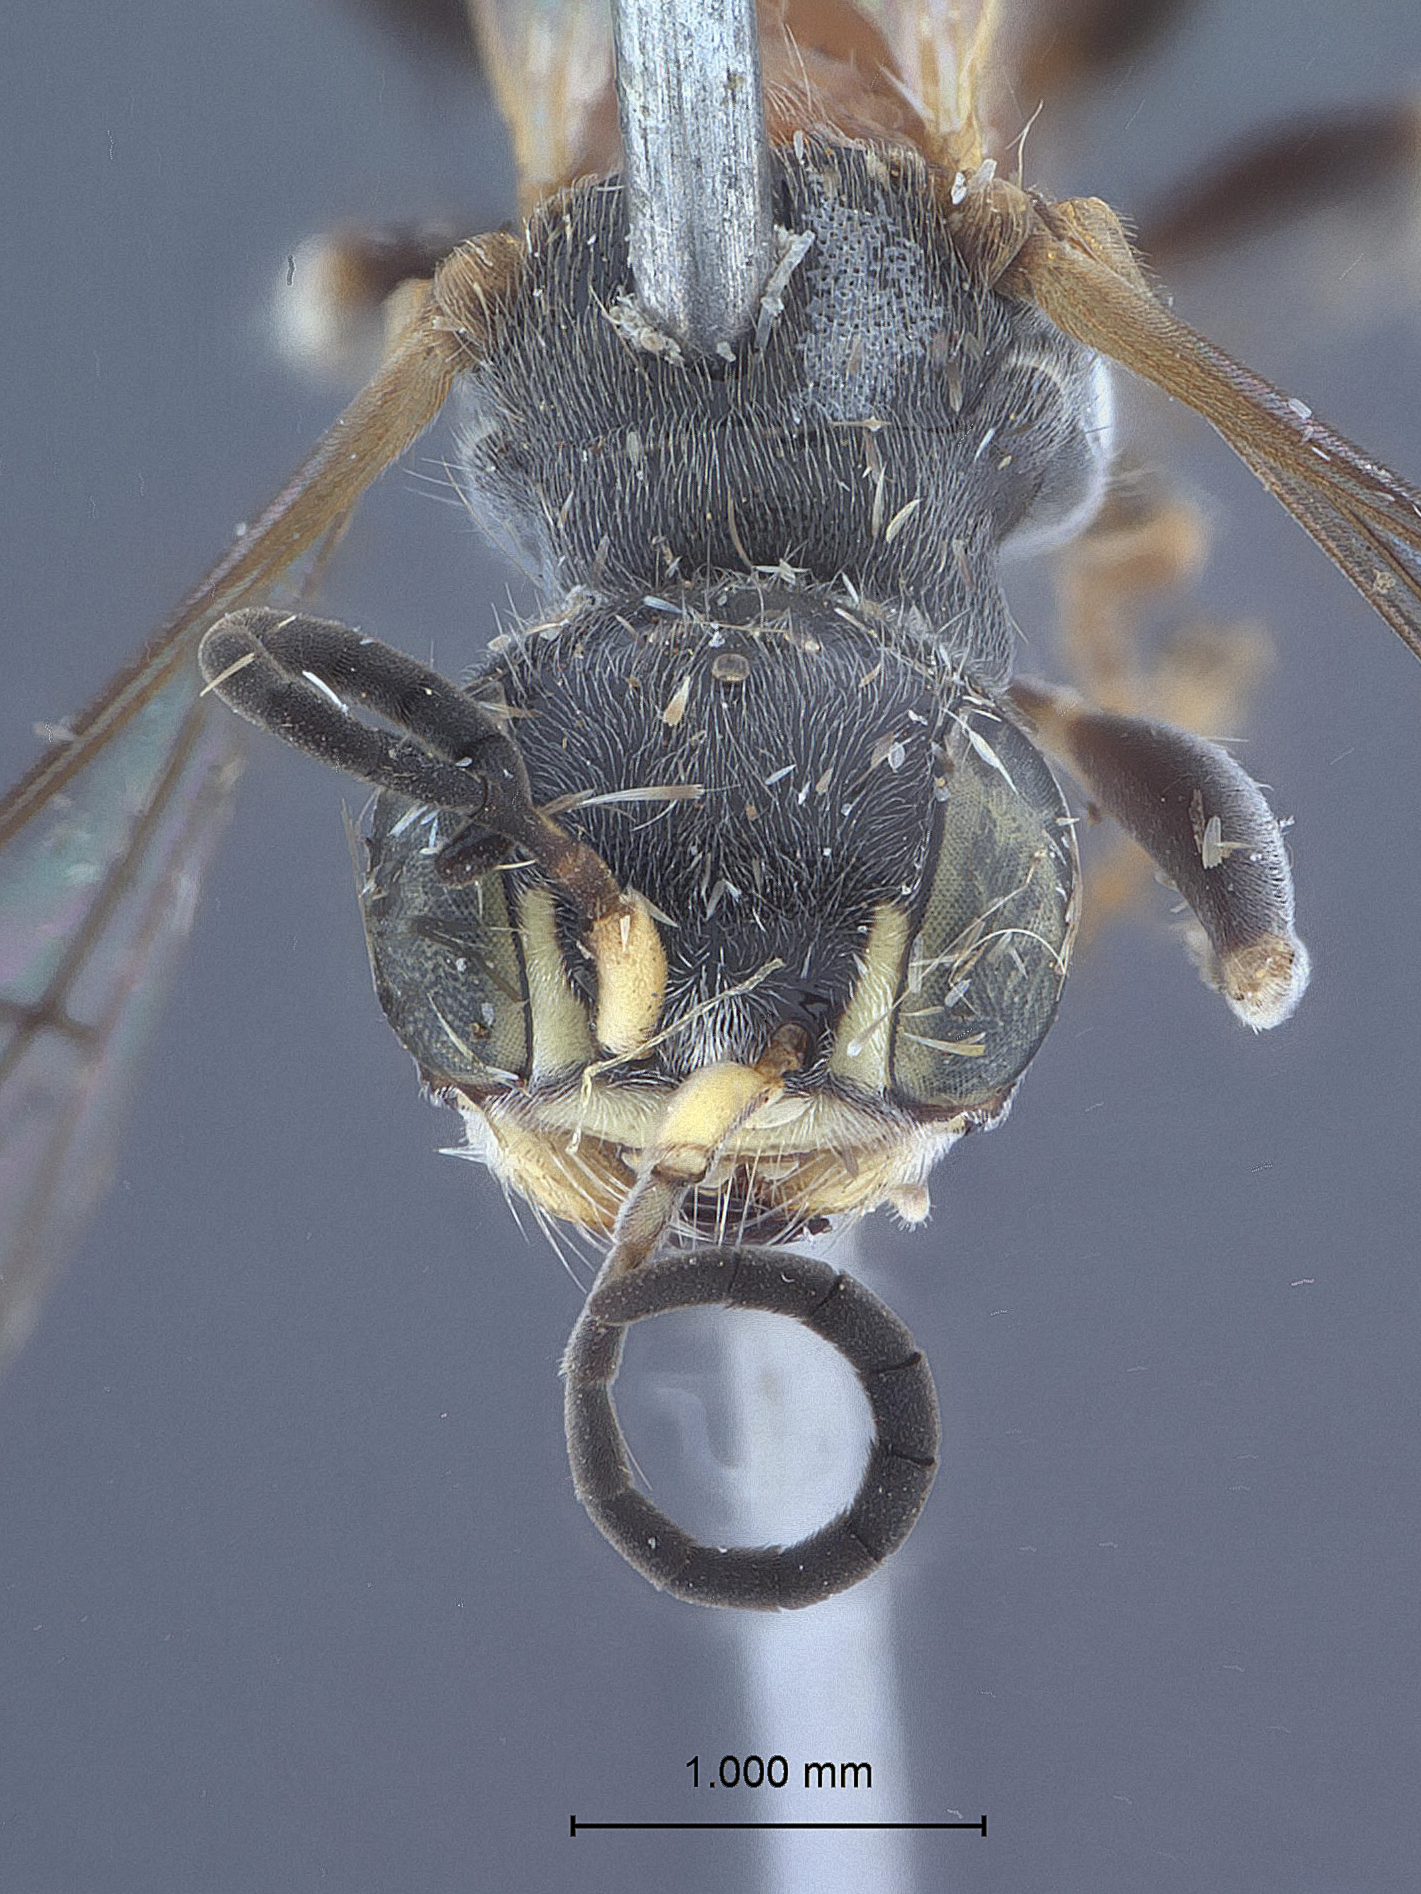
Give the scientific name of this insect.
Analysson rufescens
